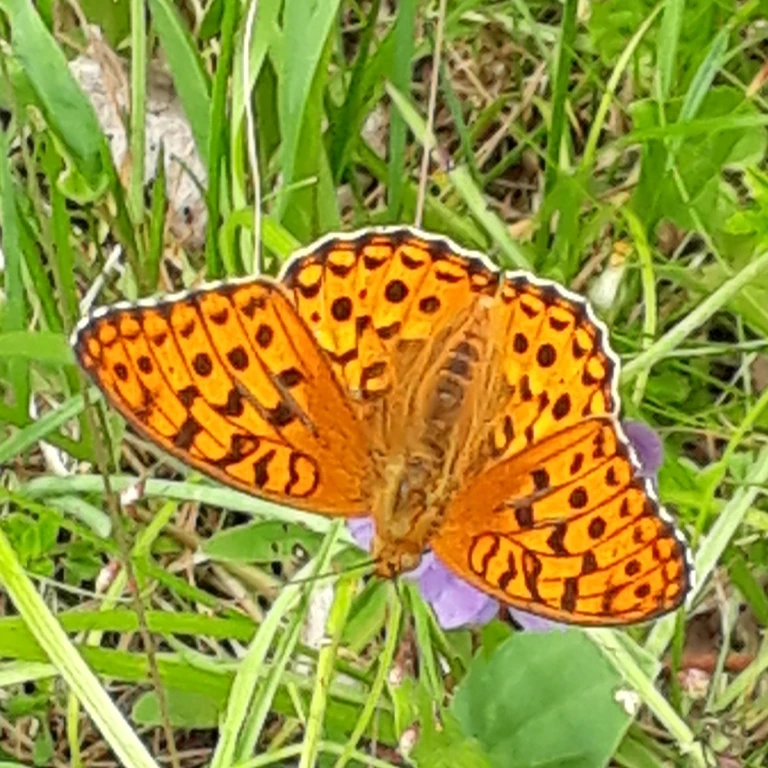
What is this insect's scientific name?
Fabriciana adippe
